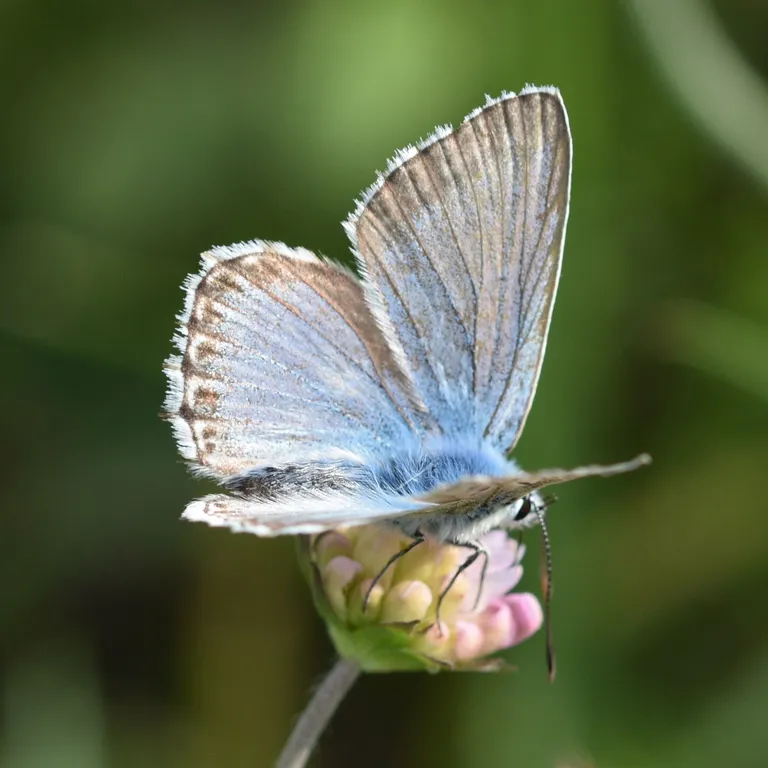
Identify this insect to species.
Lysandra coridon
